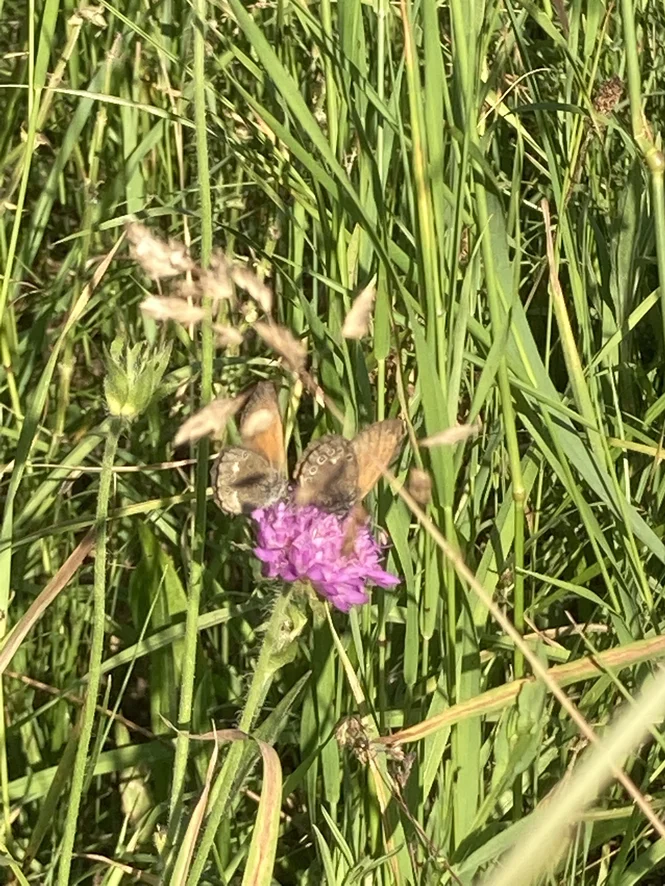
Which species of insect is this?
Coenonympha glycerion (also Coenonympha iphis)
